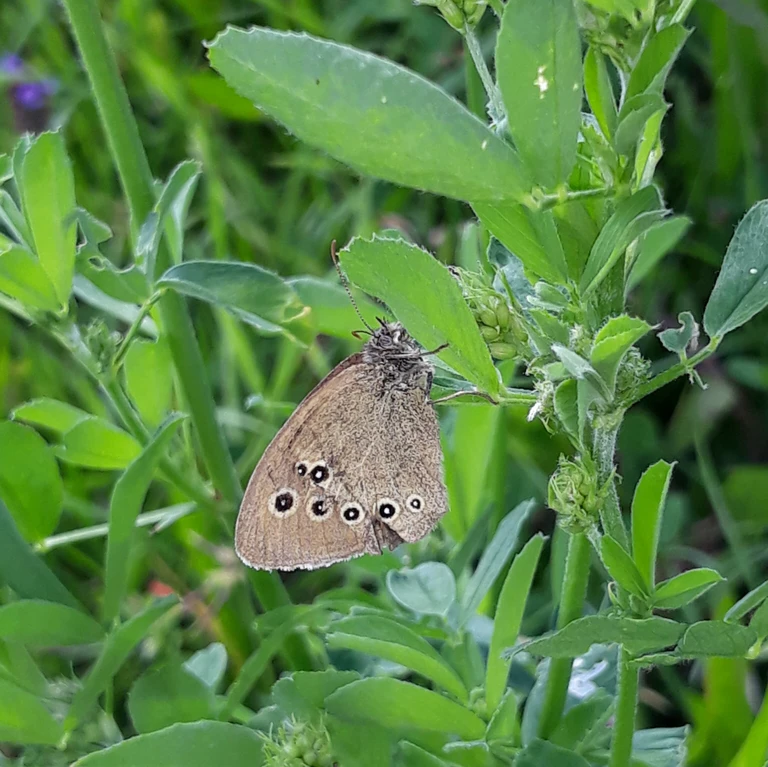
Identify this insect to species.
Aphantopus hyperantus
